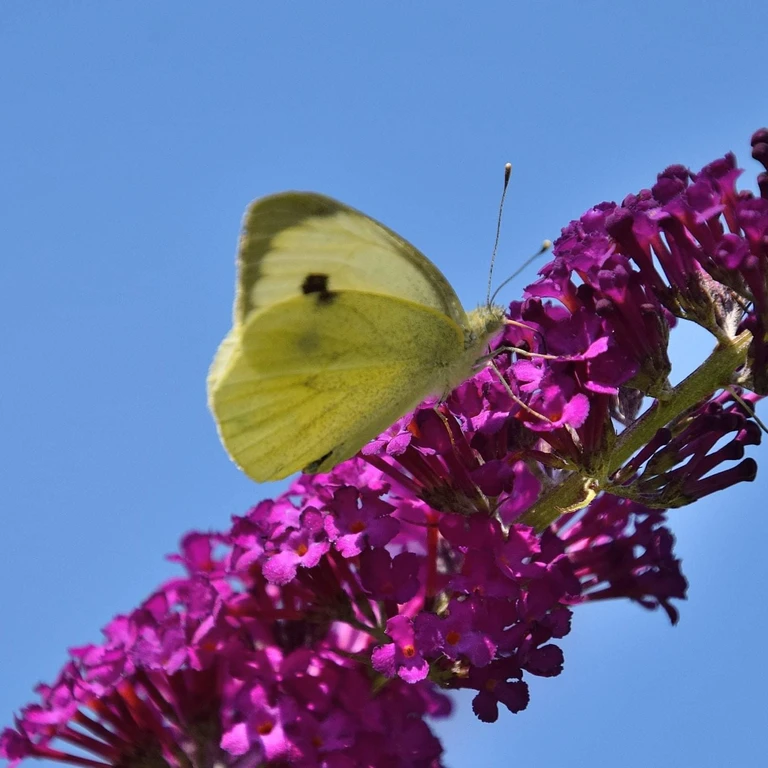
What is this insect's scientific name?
Pieris brassicae
